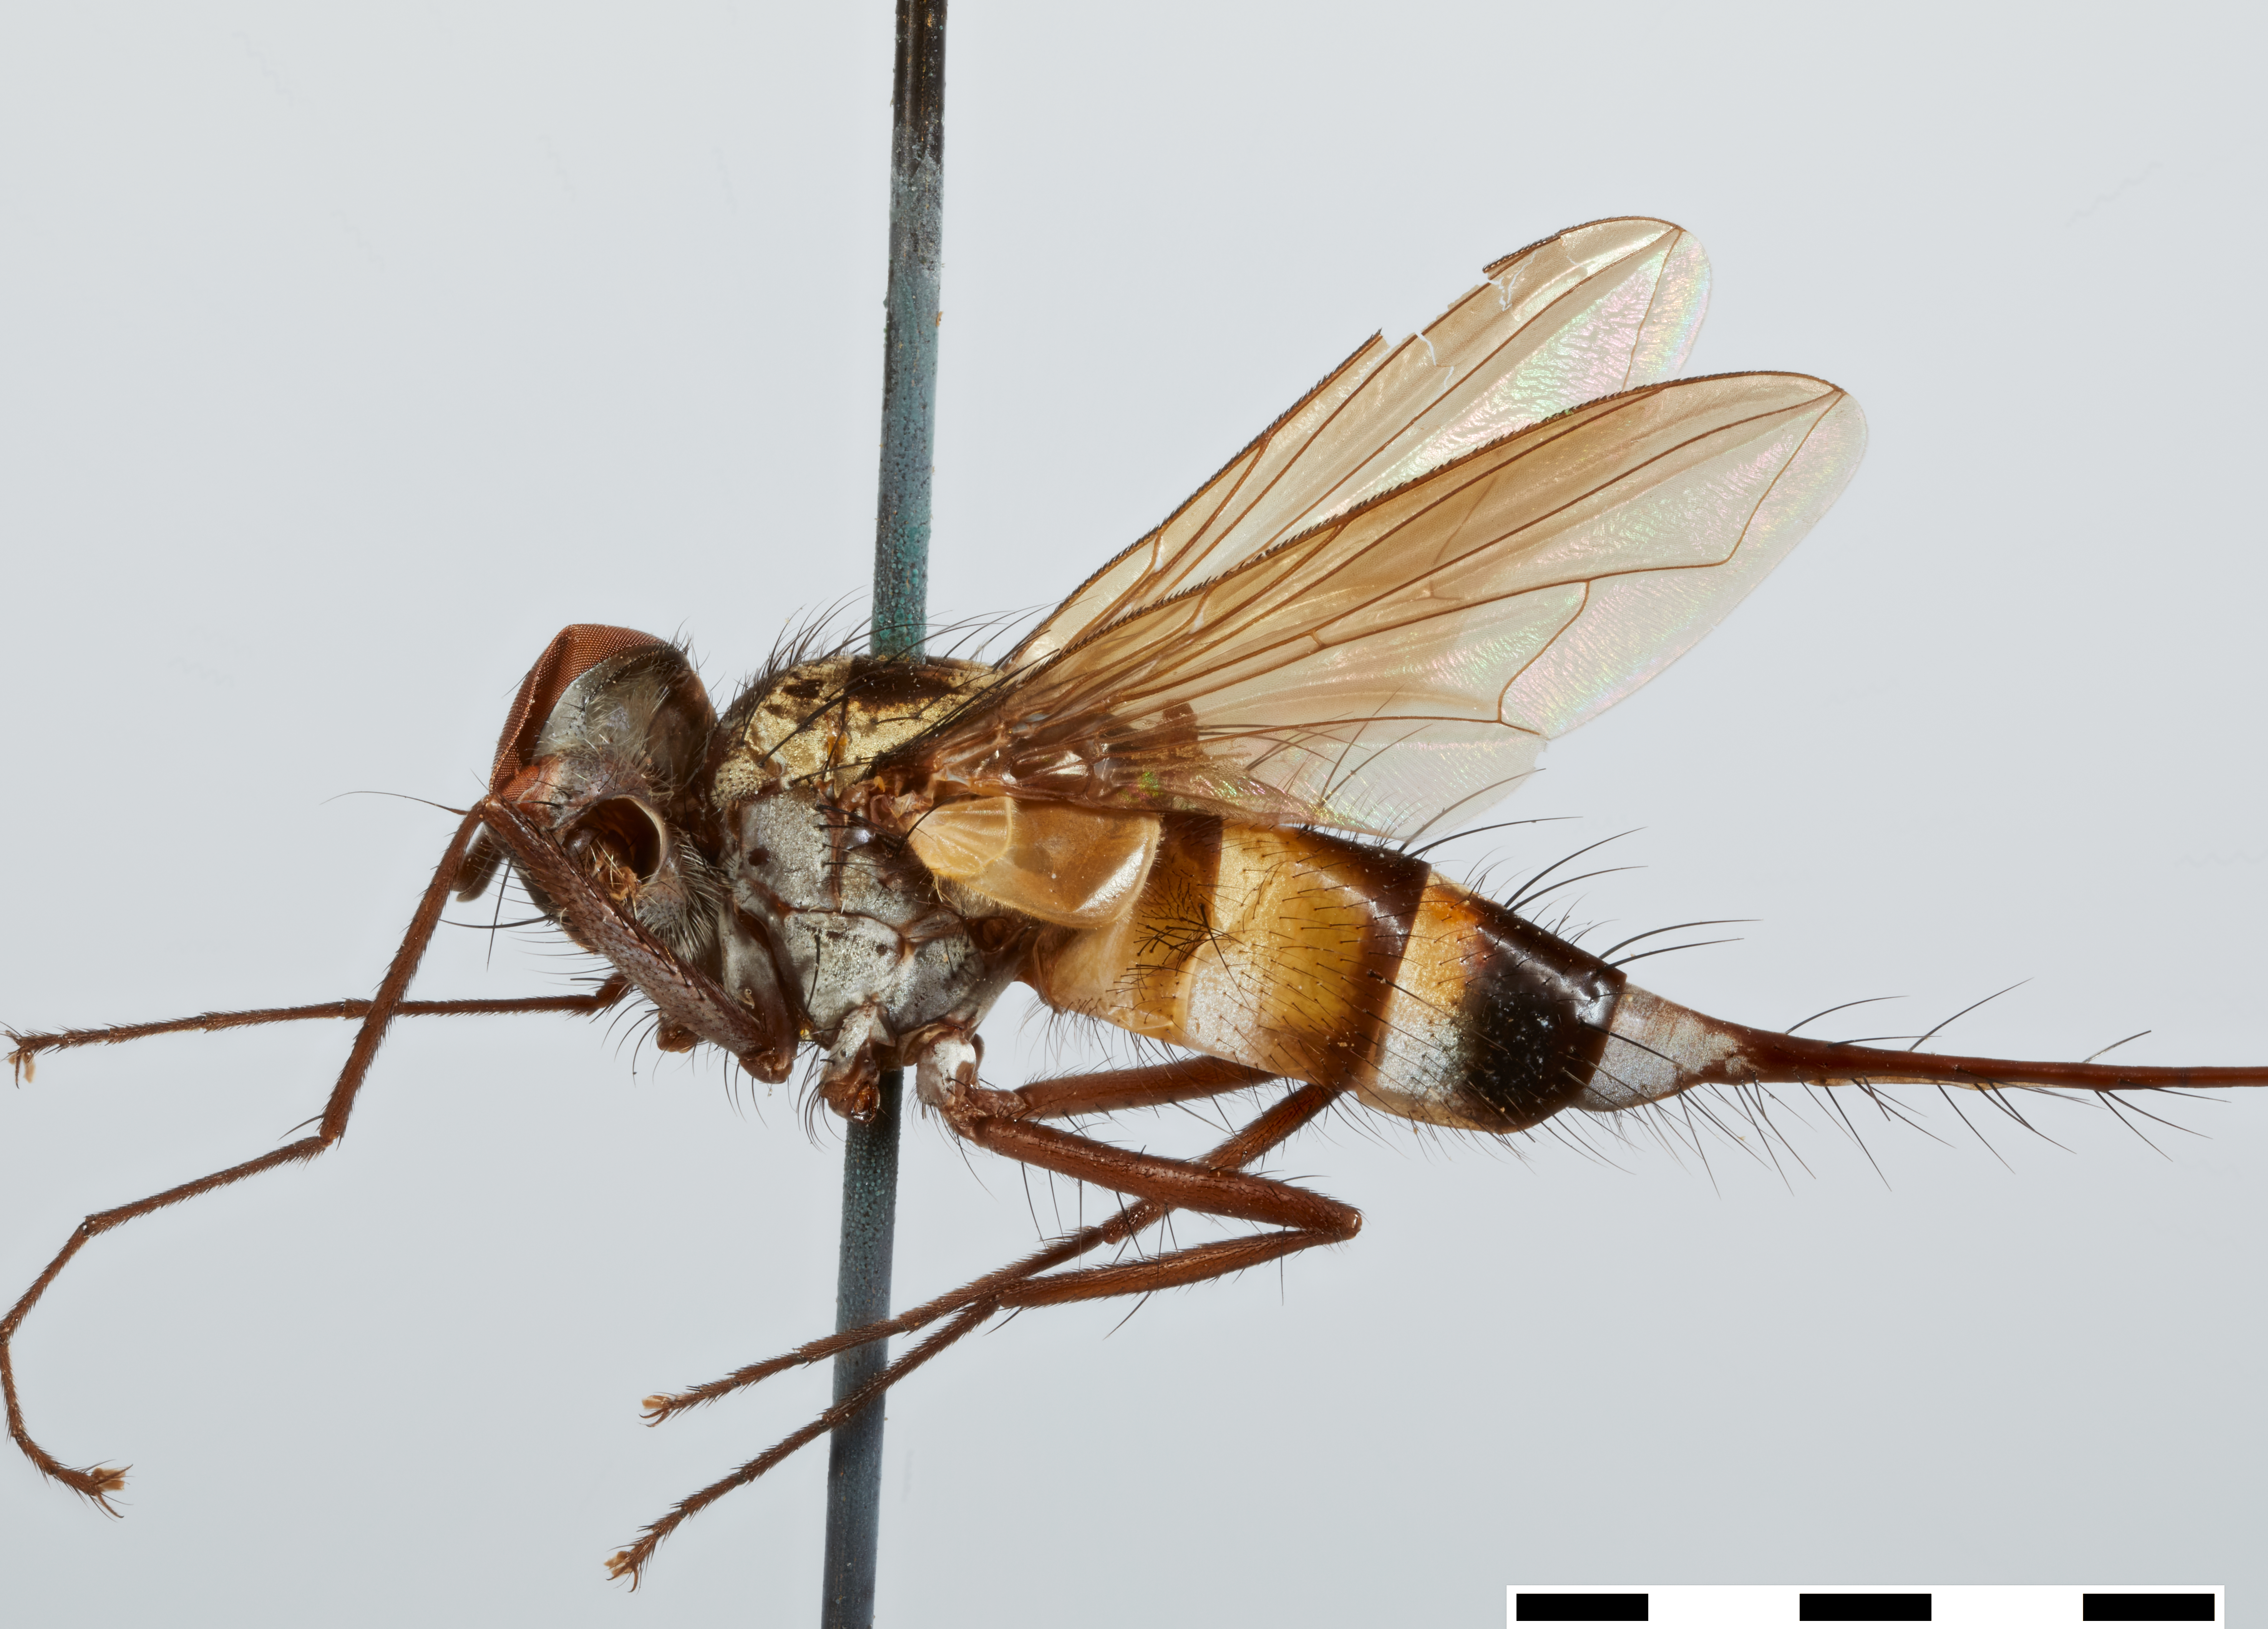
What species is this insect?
Urodexia siamensis
